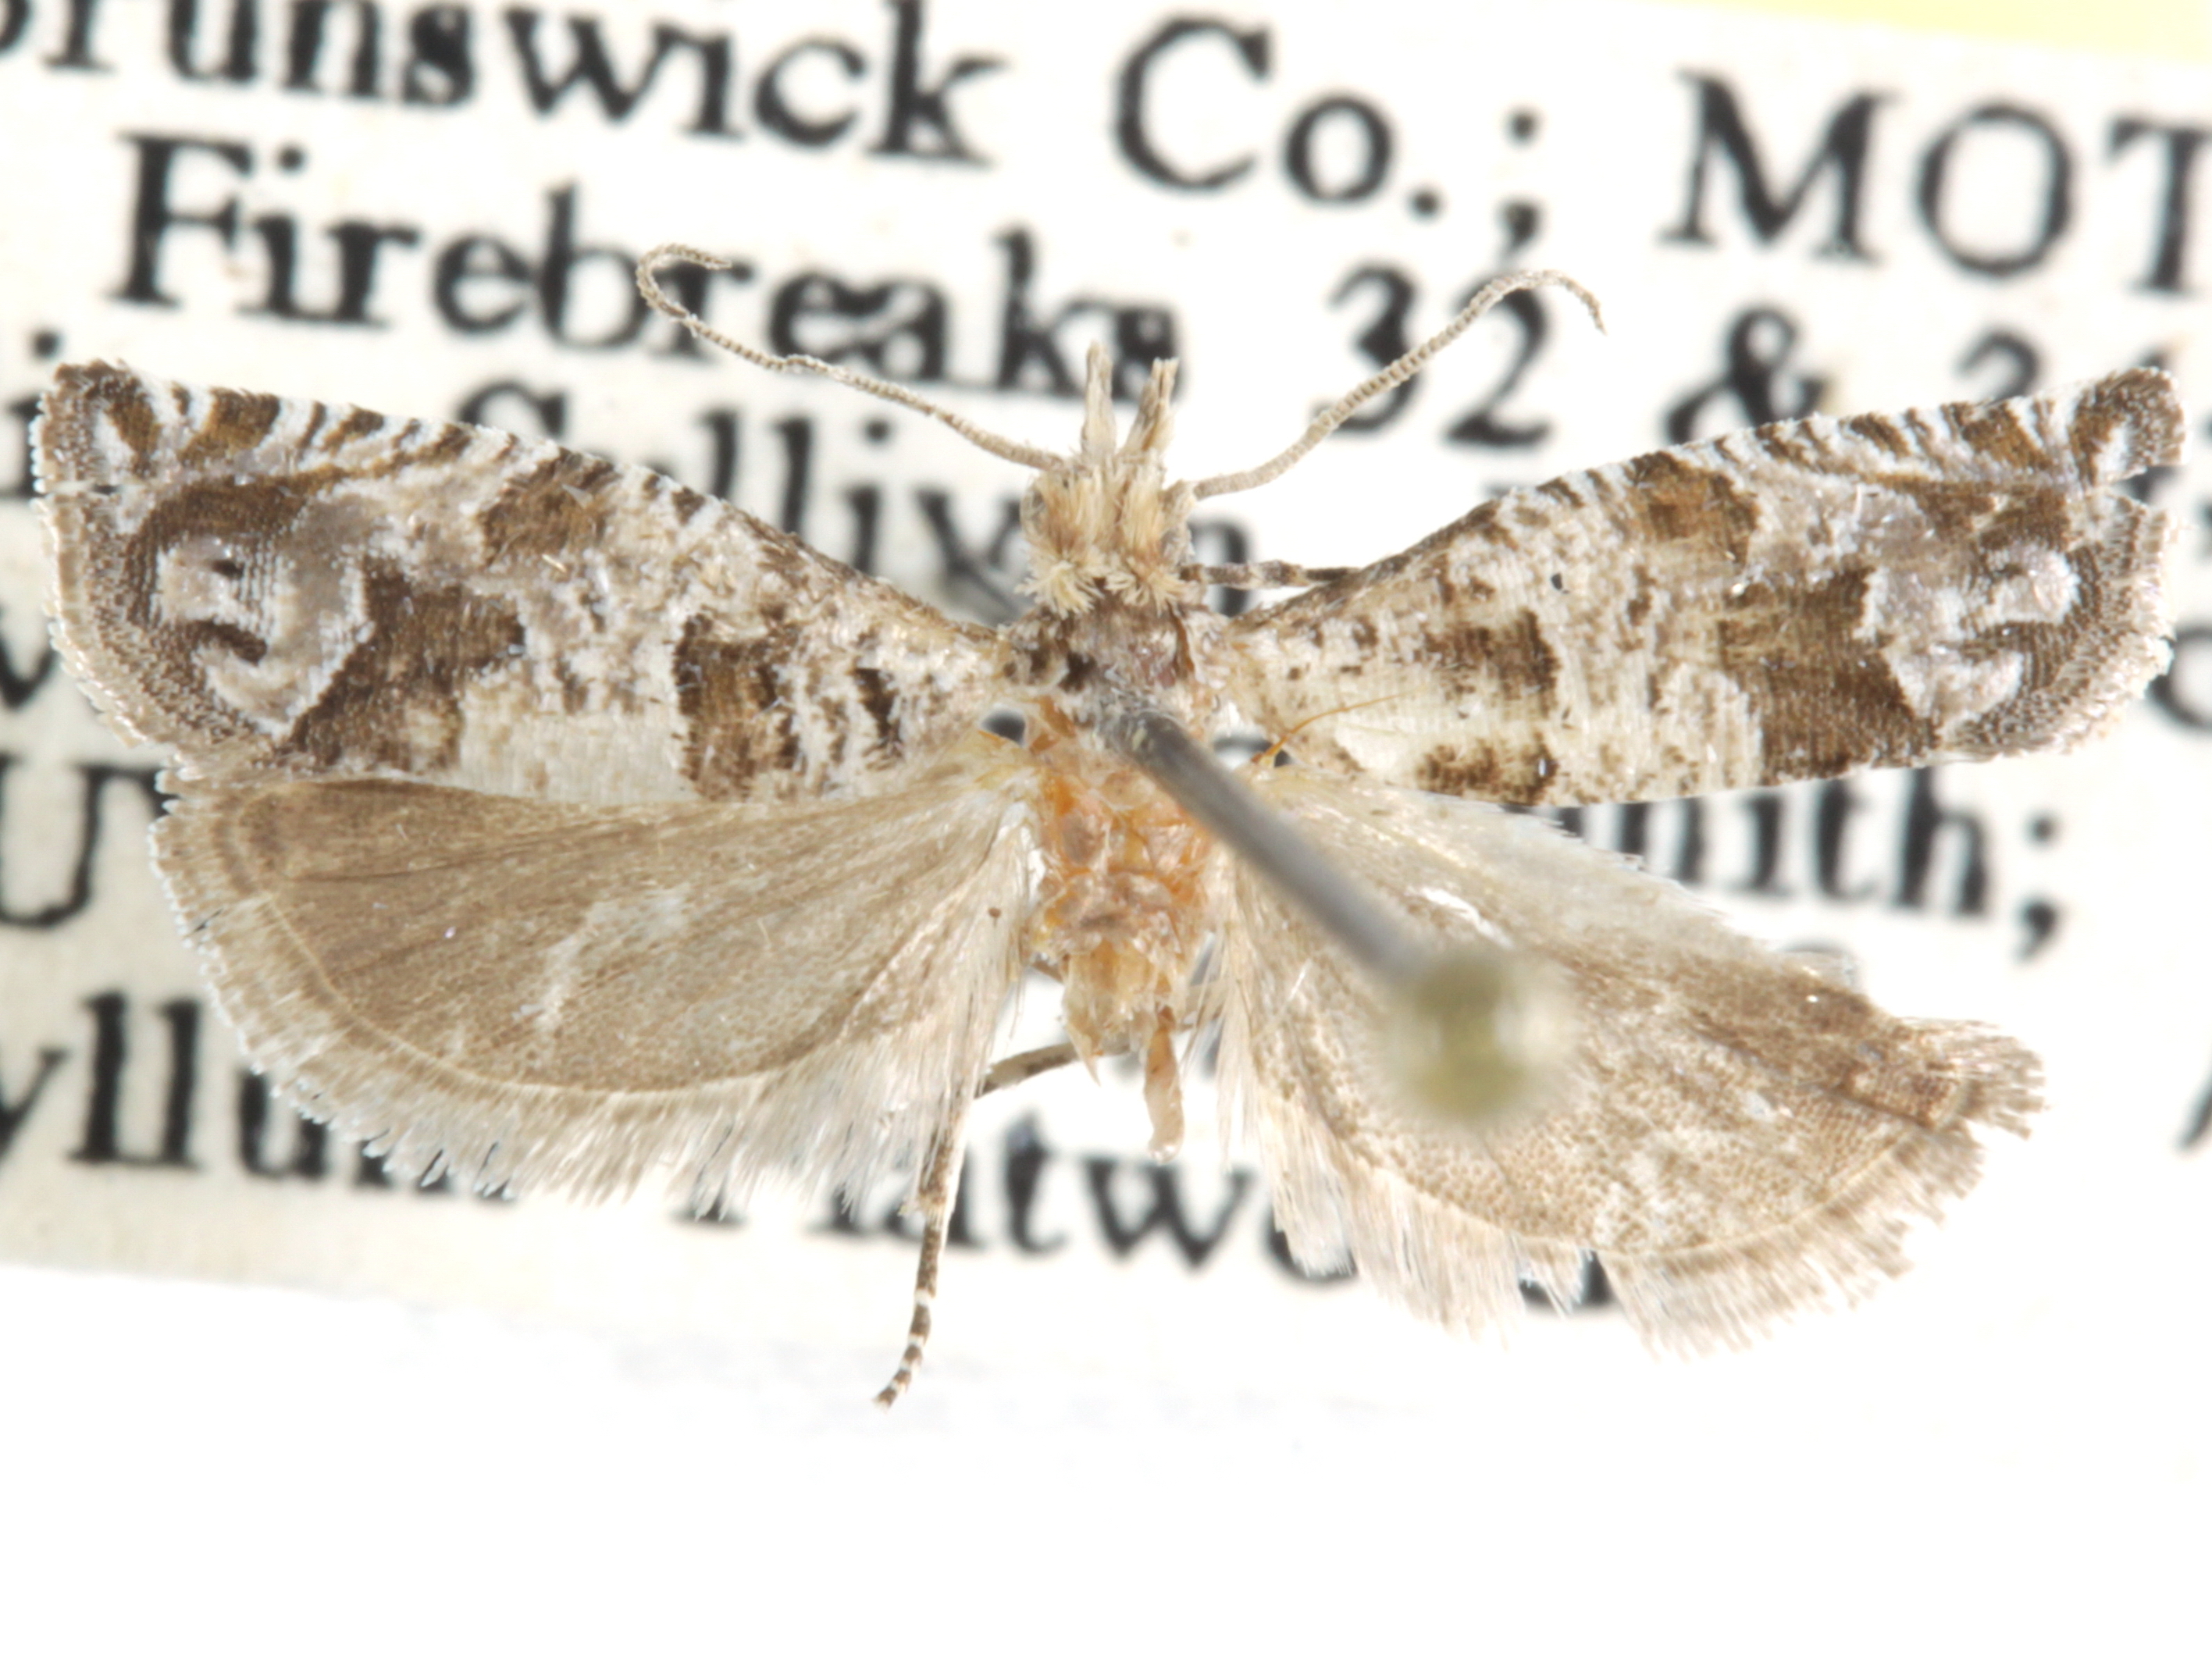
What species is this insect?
Pelochrista sullivani
